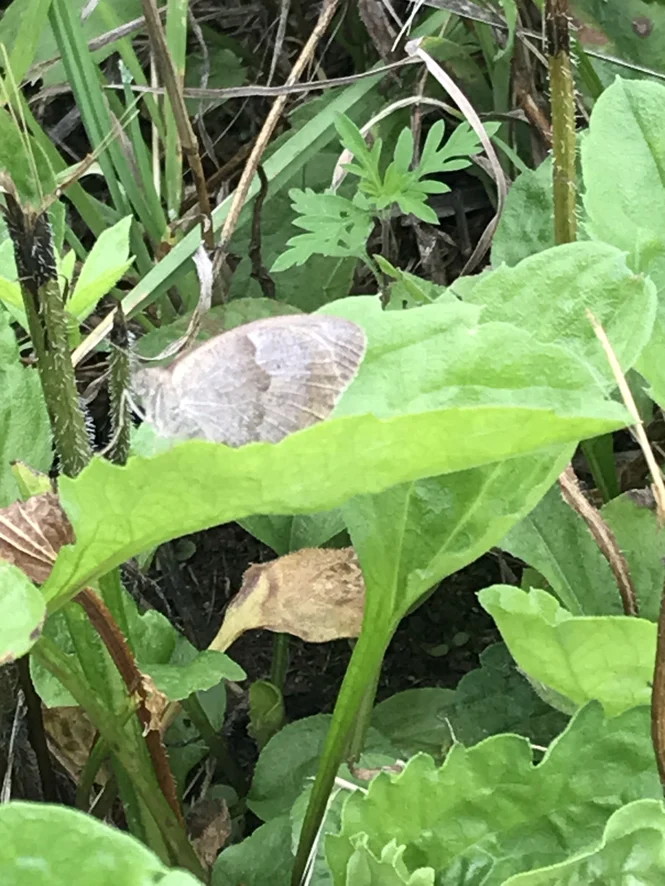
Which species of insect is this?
Maniola jurtina
